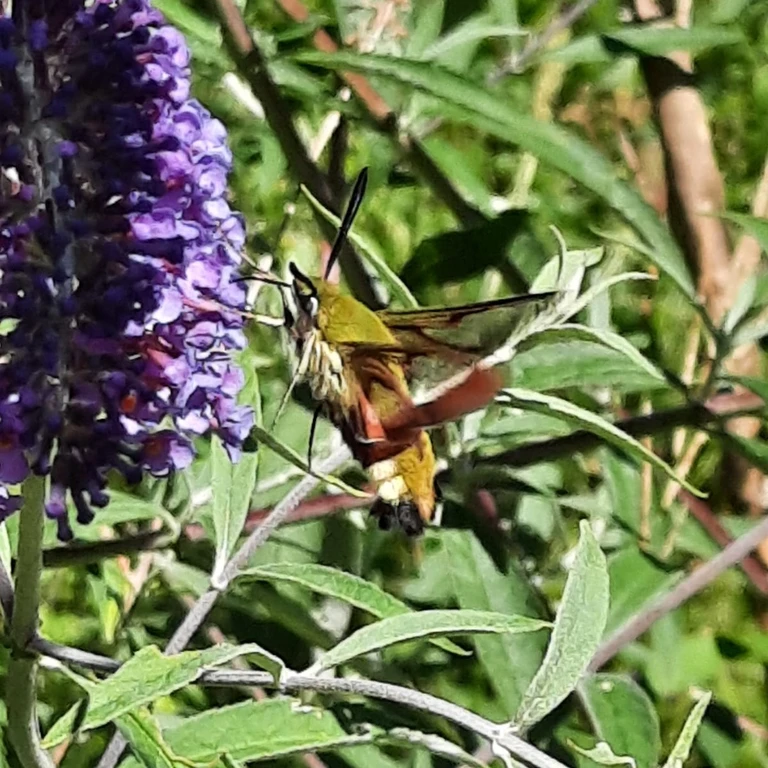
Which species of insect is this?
Hemaris fuciformis
